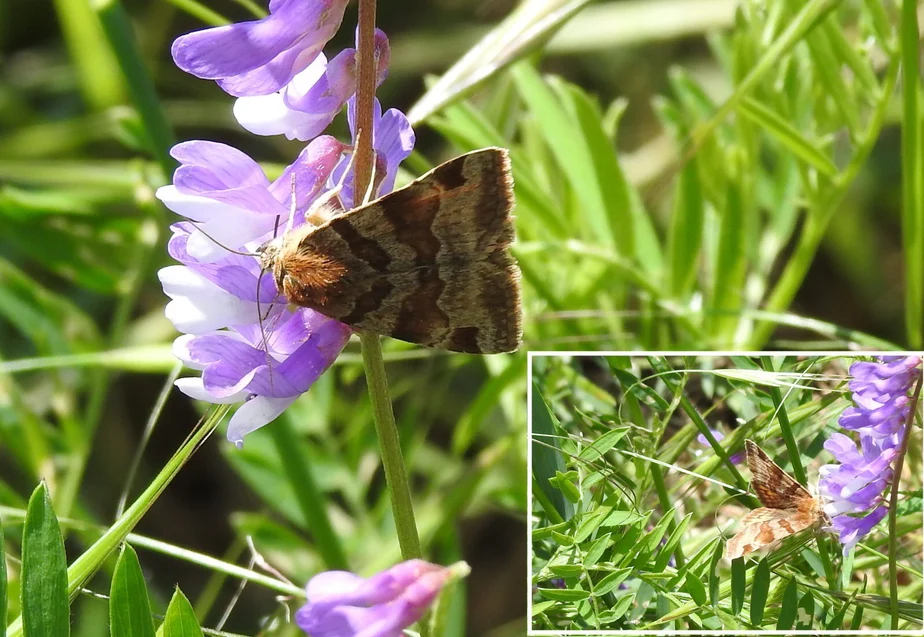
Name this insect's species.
Euclidia glyphica
